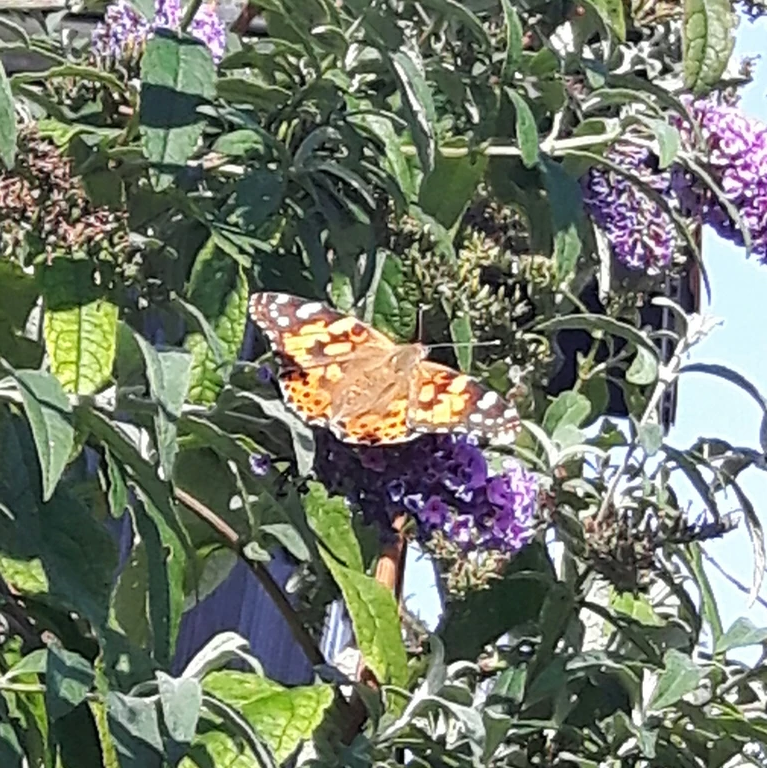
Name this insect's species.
Vanessa cardui
